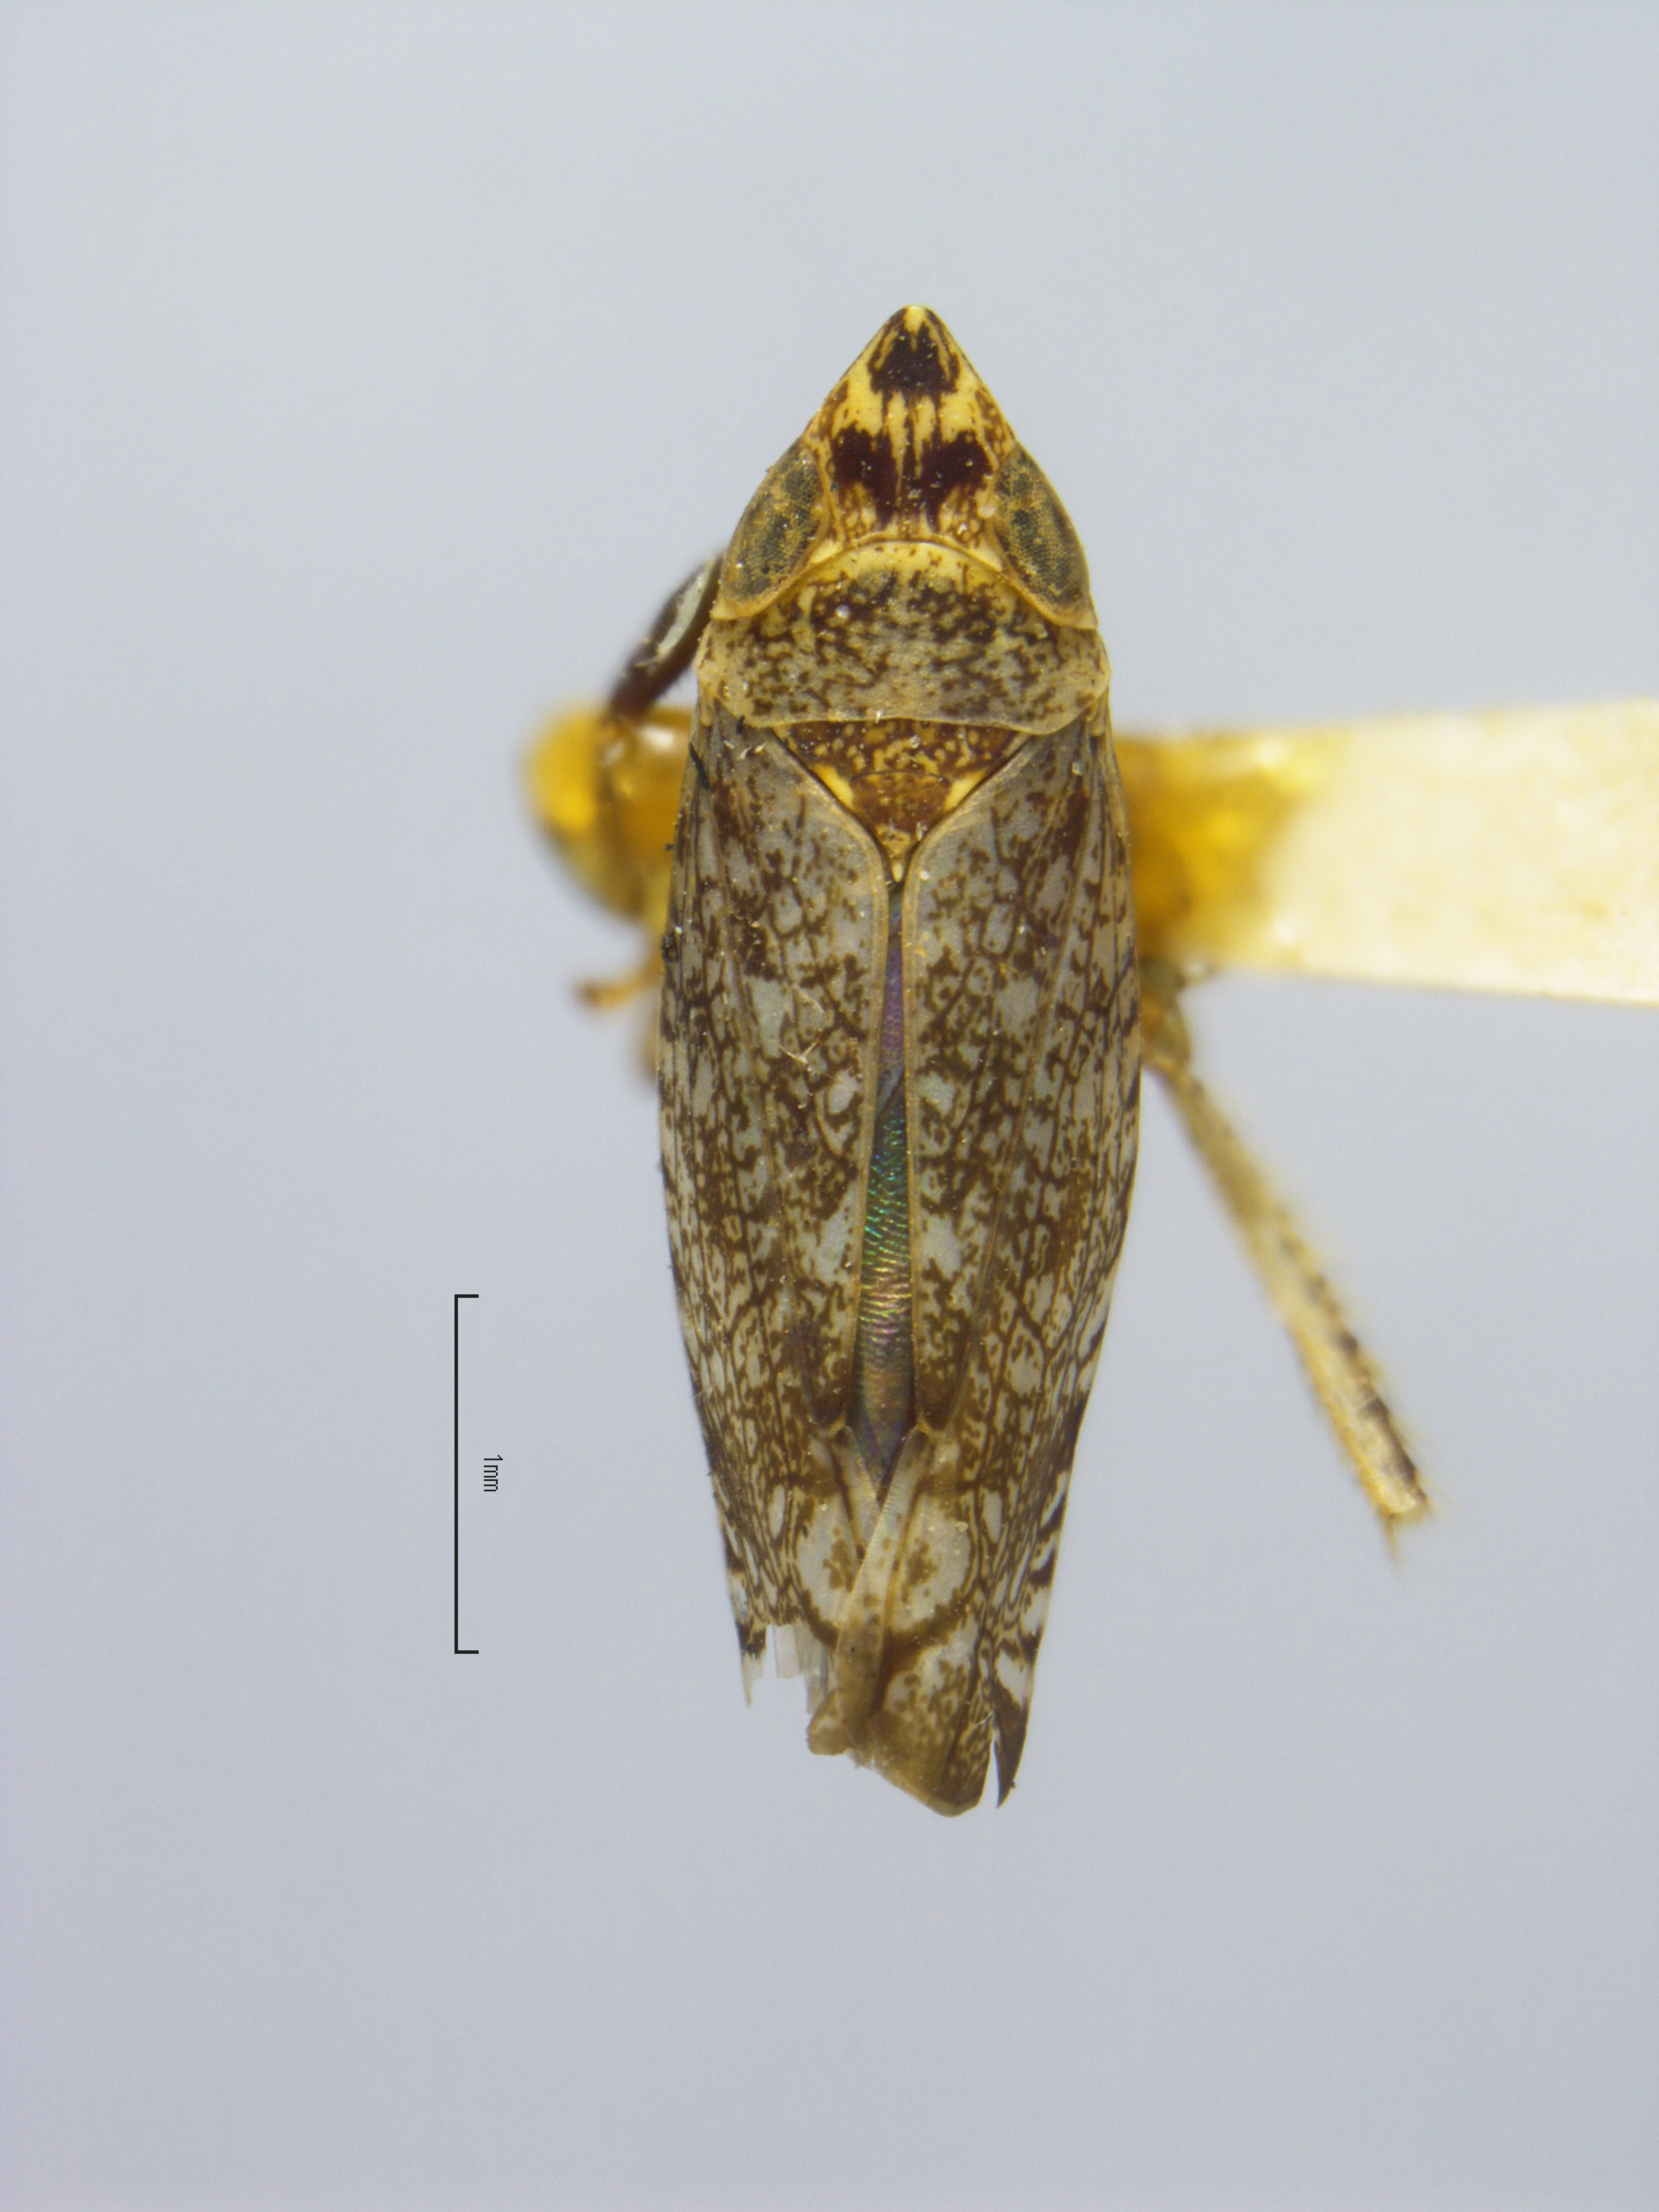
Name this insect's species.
Platymetopius nasutus
